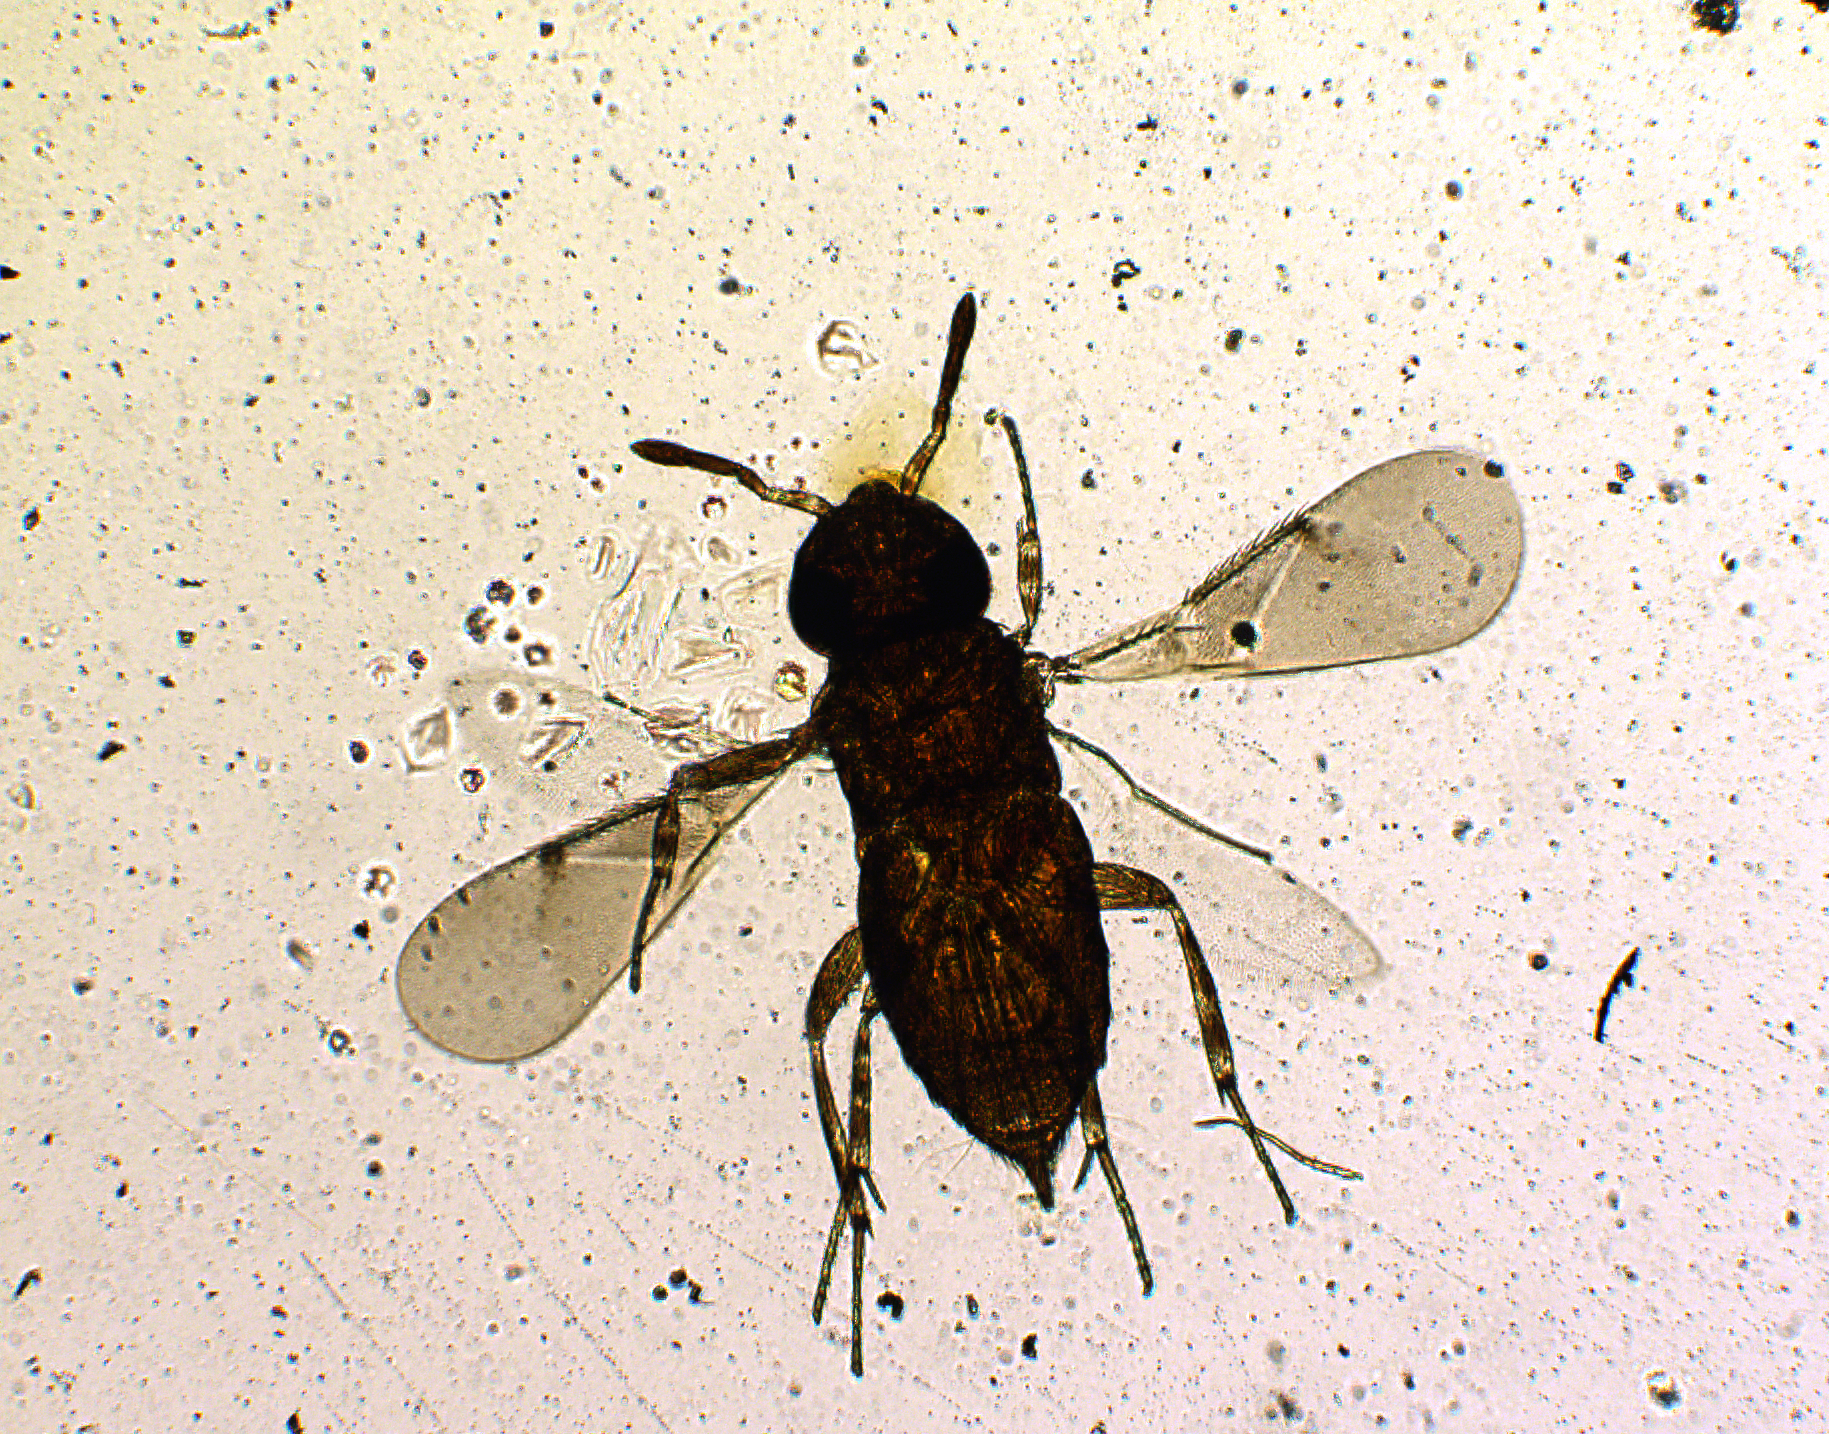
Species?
Marietta connecta
